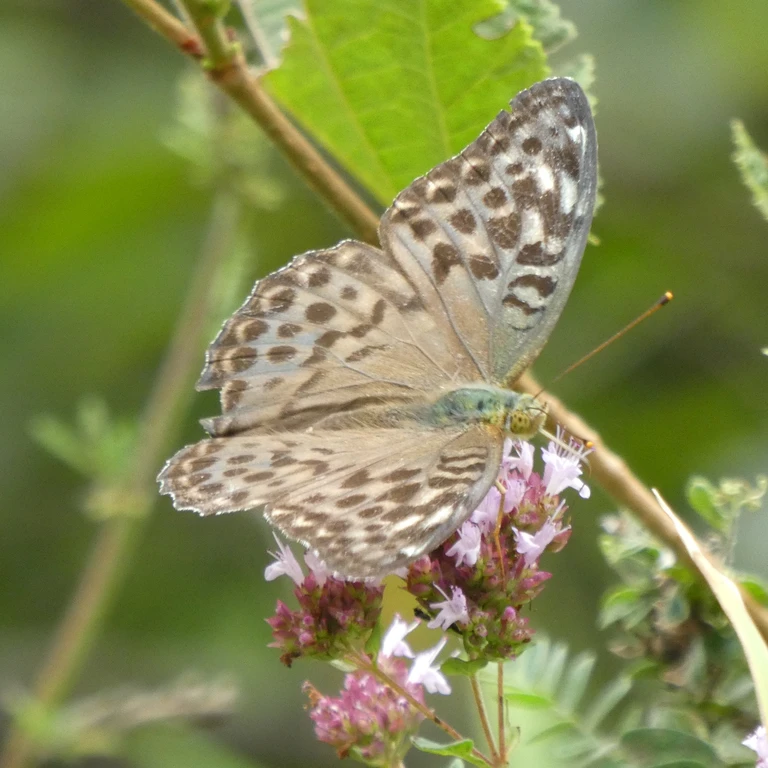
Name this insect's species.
Argynnis paphia
